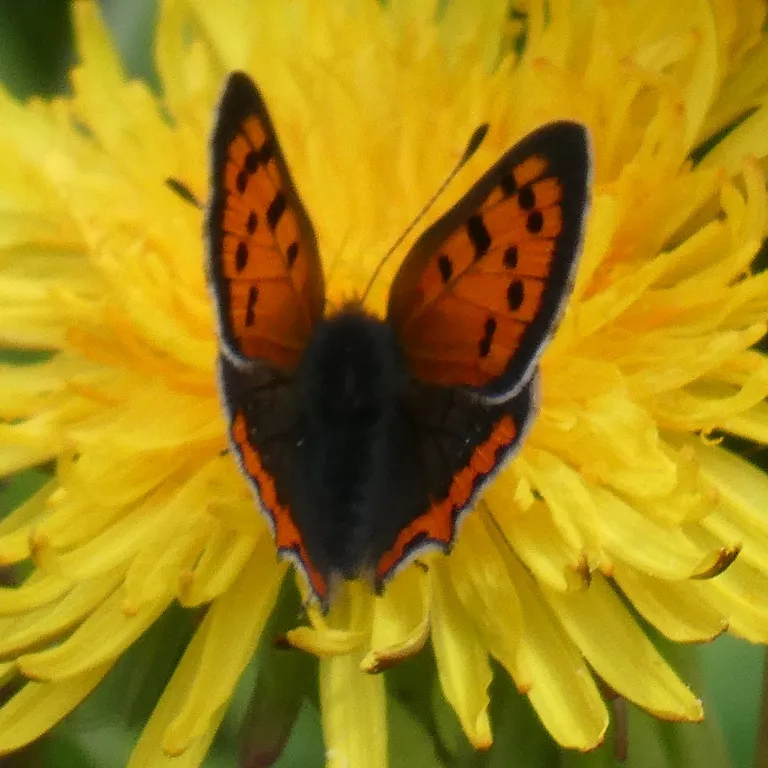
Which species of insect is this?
Lycaena phlaeas
